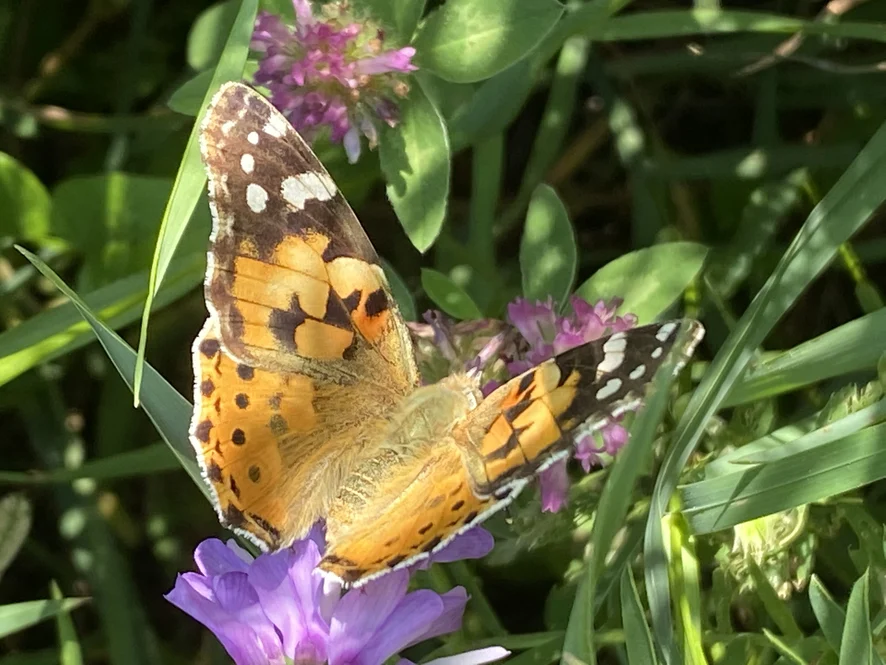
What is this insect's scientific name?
Vanessa cardui
